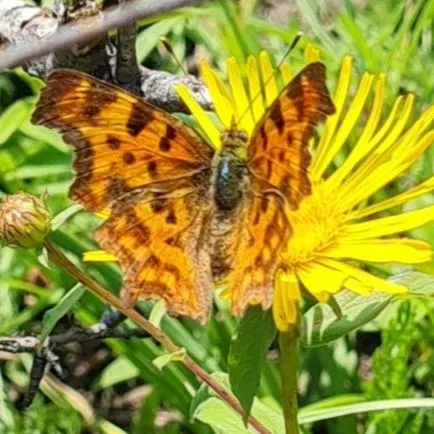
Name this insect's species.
Polygonia c-album
